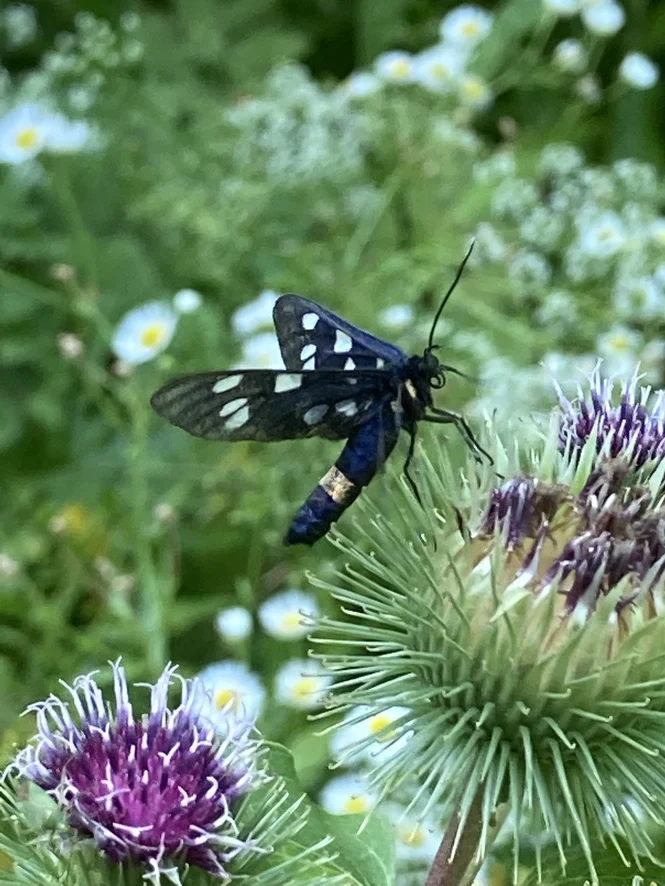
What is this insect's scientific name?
Amata phegea
